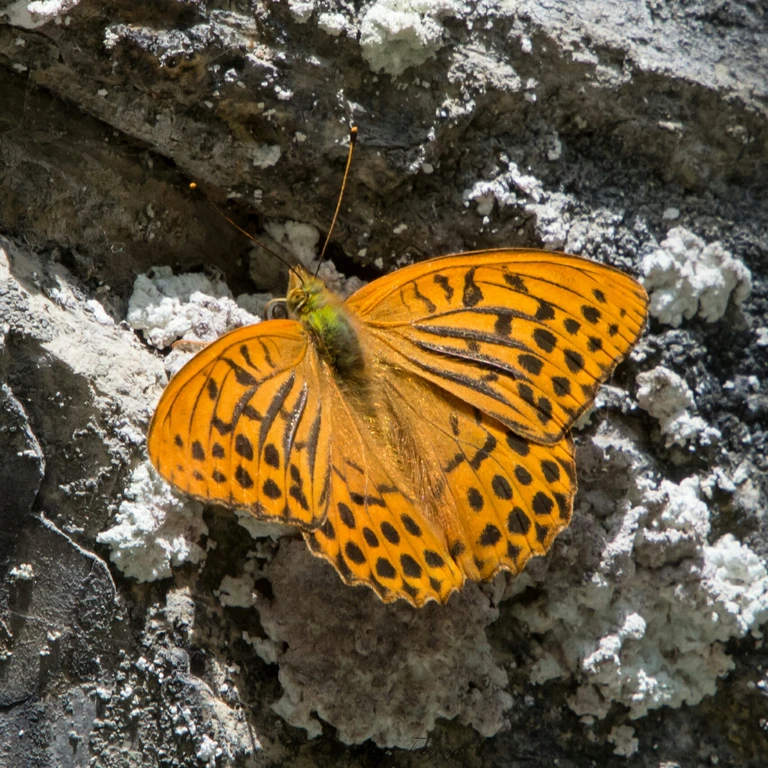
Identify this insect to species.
Argynnis paphia
